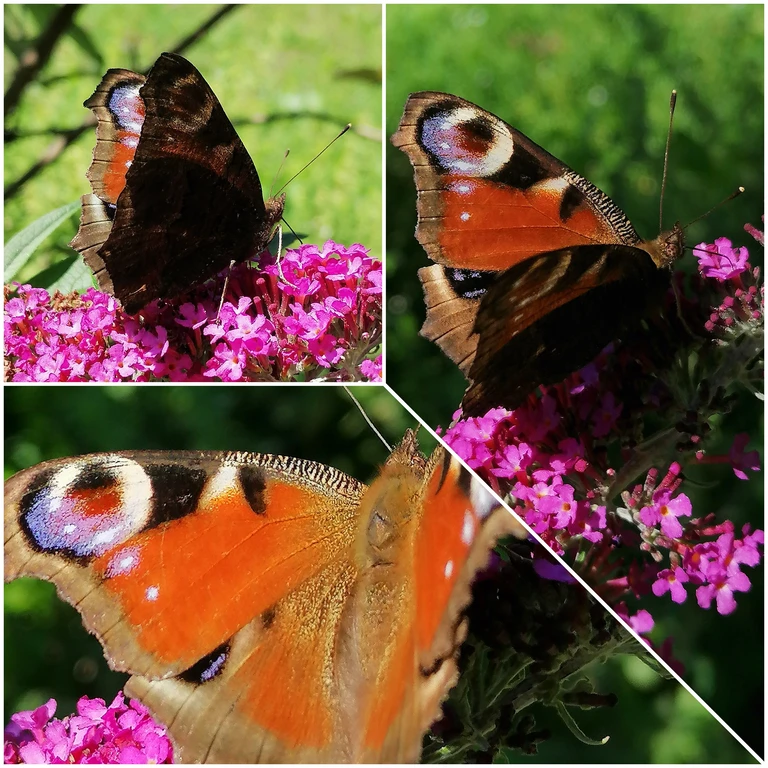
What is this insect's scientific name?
Aglais io
